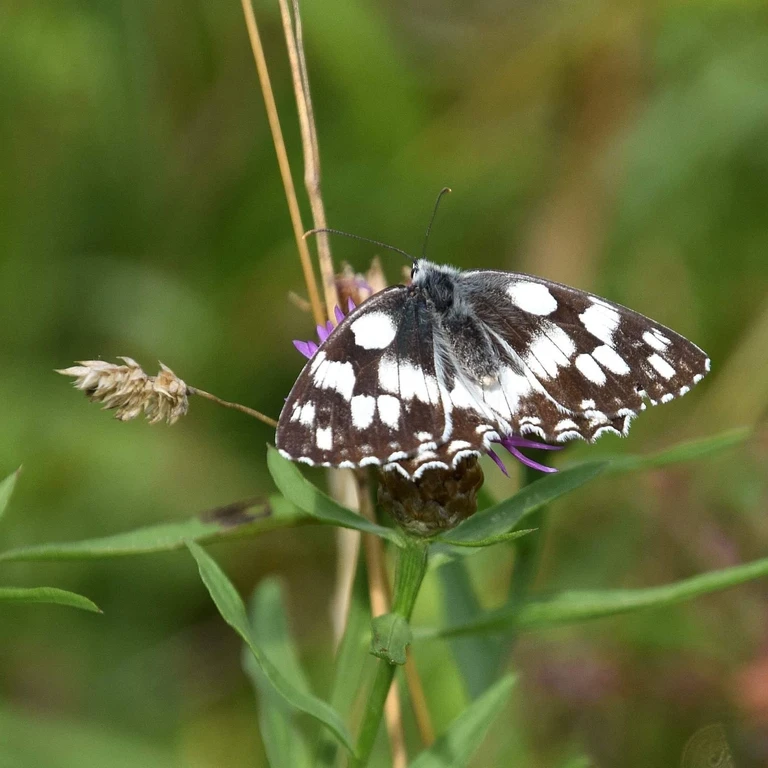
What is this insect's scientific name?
Melanargia galathea
